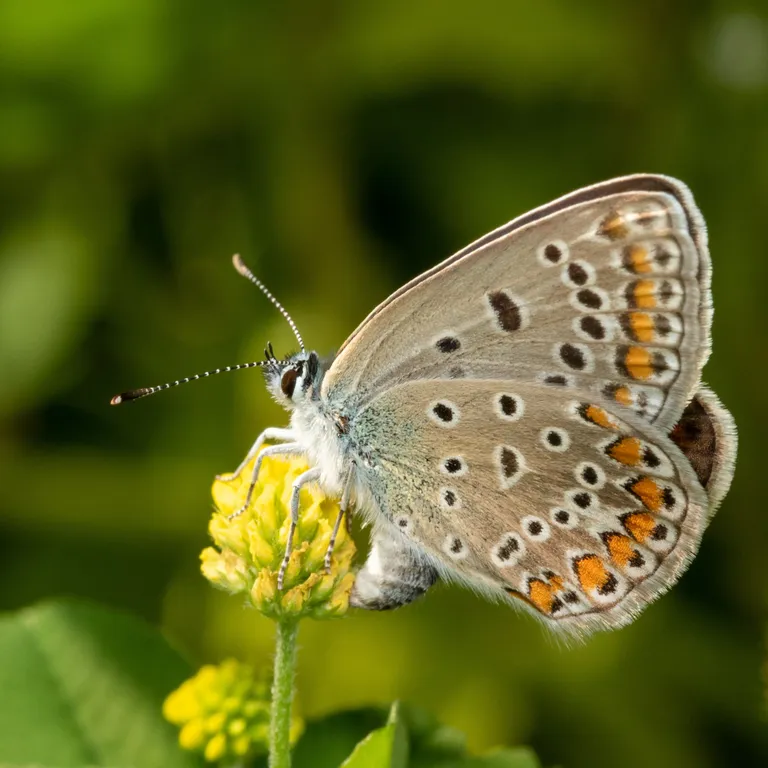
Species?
Polyommatus icarus
